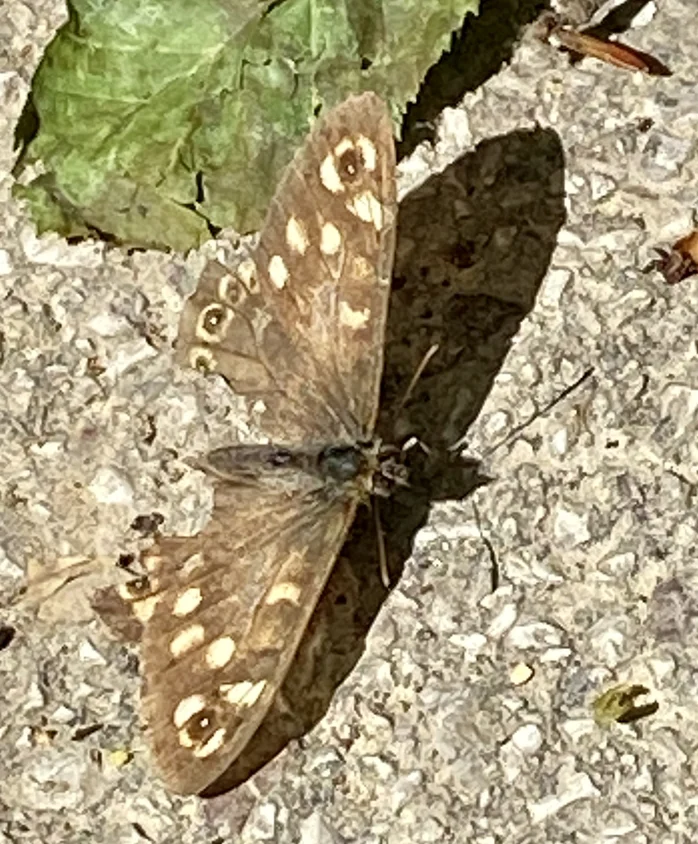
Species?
Pararge aegeria
